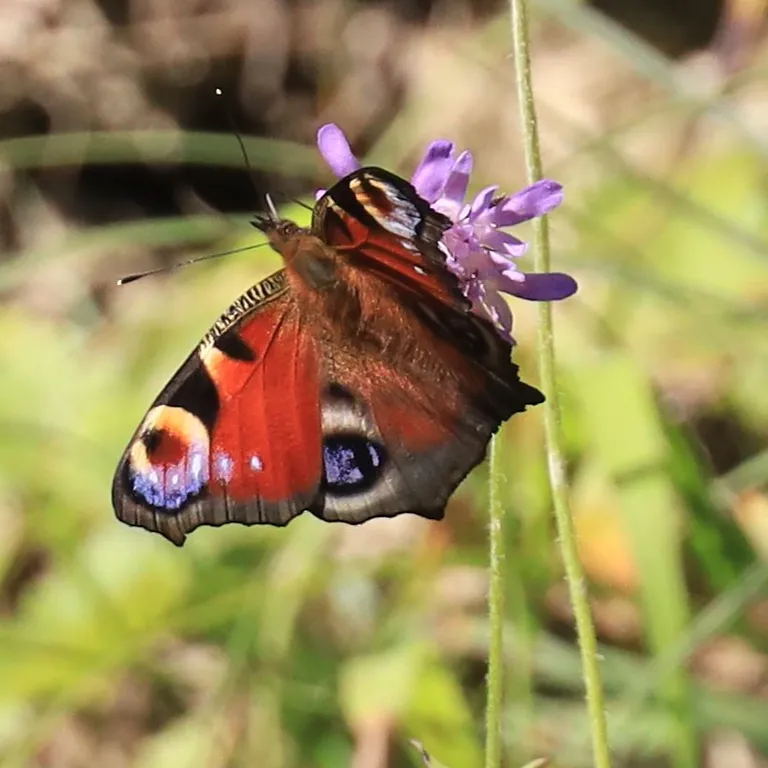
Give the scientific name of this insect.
Aglais io
